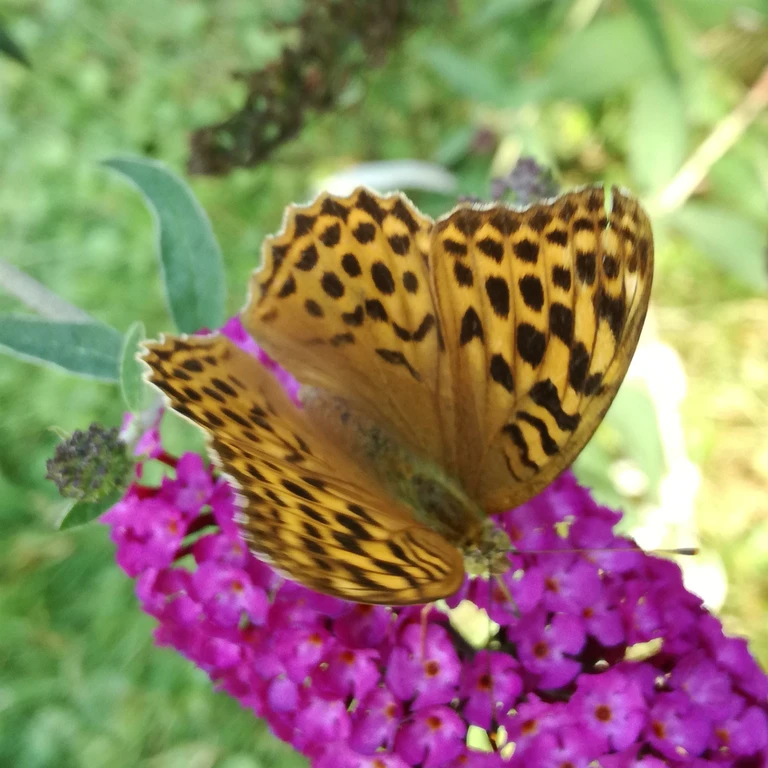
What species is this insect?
Argynnis paphia
